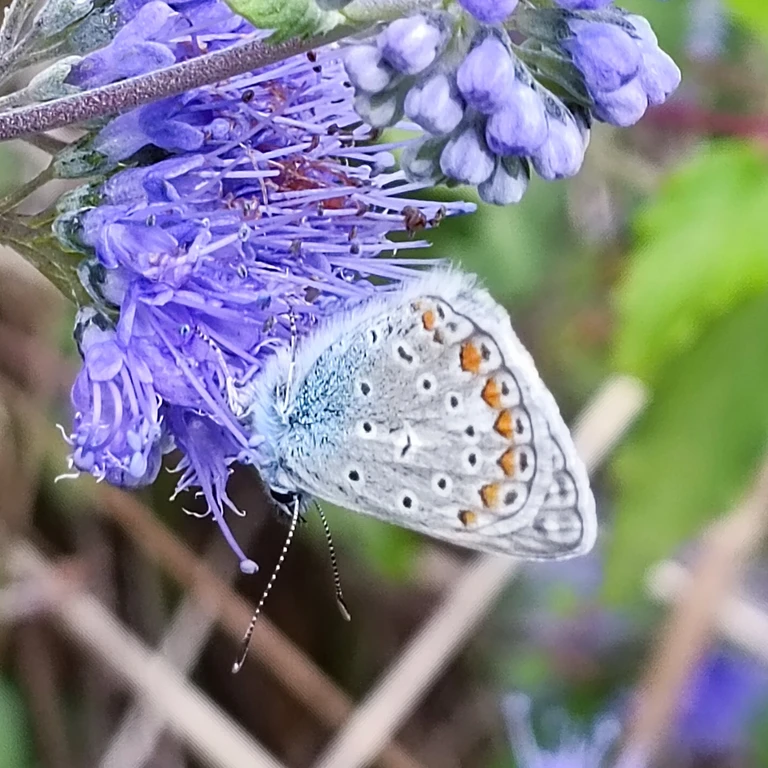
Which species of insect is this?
Polyommatus icarus
